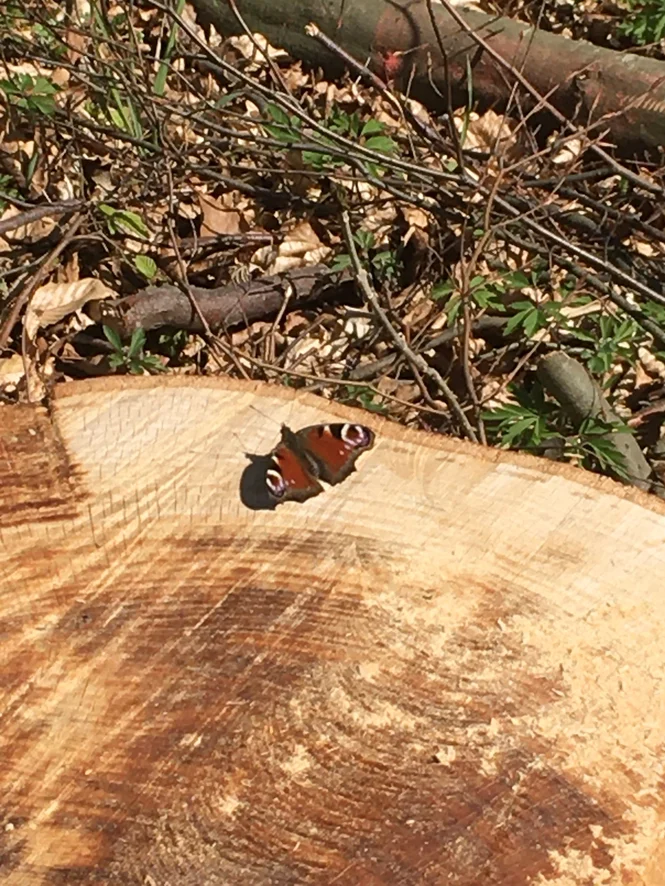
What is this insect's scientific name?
Aglais io
